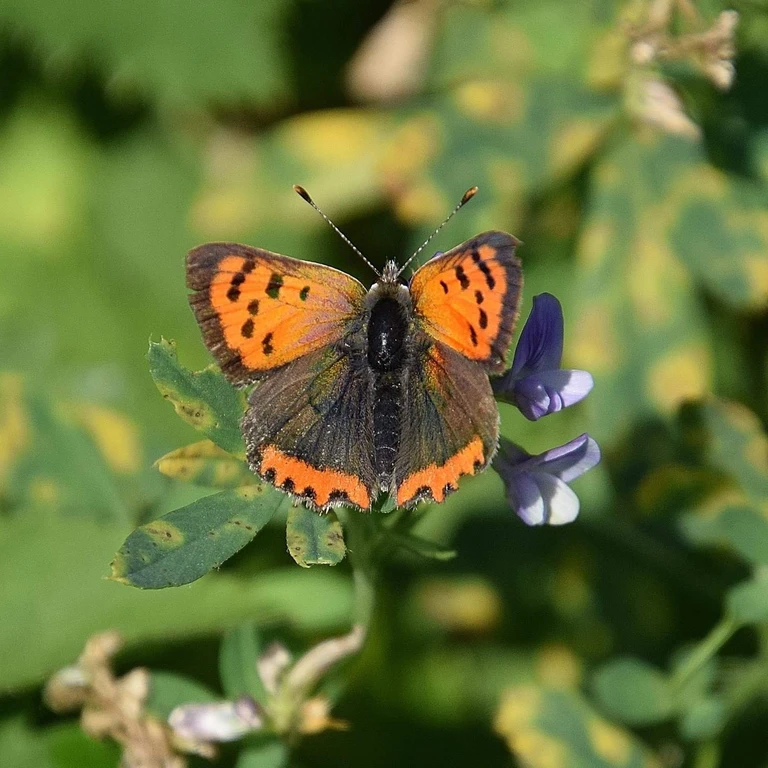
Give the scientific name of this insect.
Lycaena phlaeas
